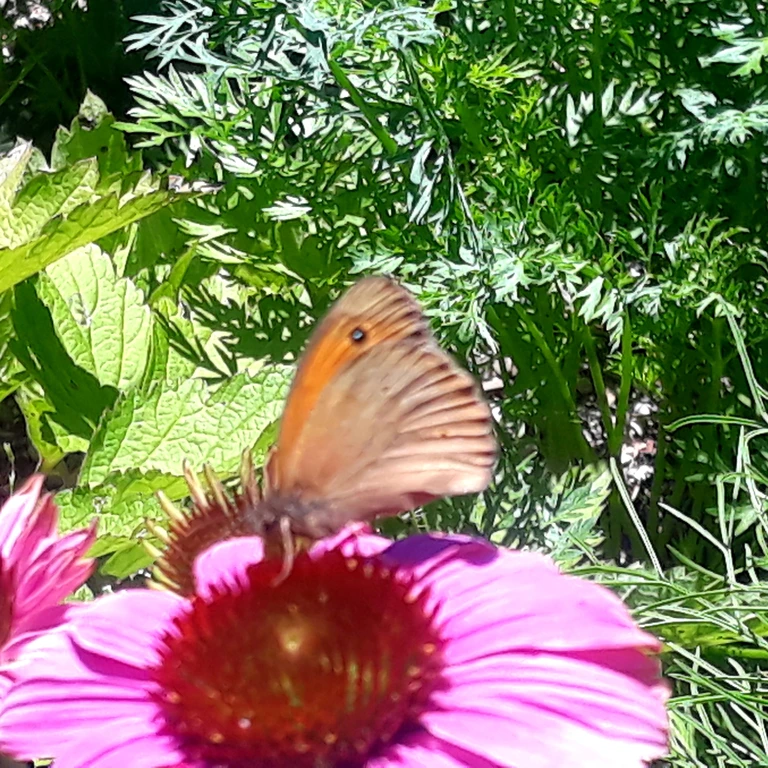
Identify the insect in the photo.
Maniola jurtina
